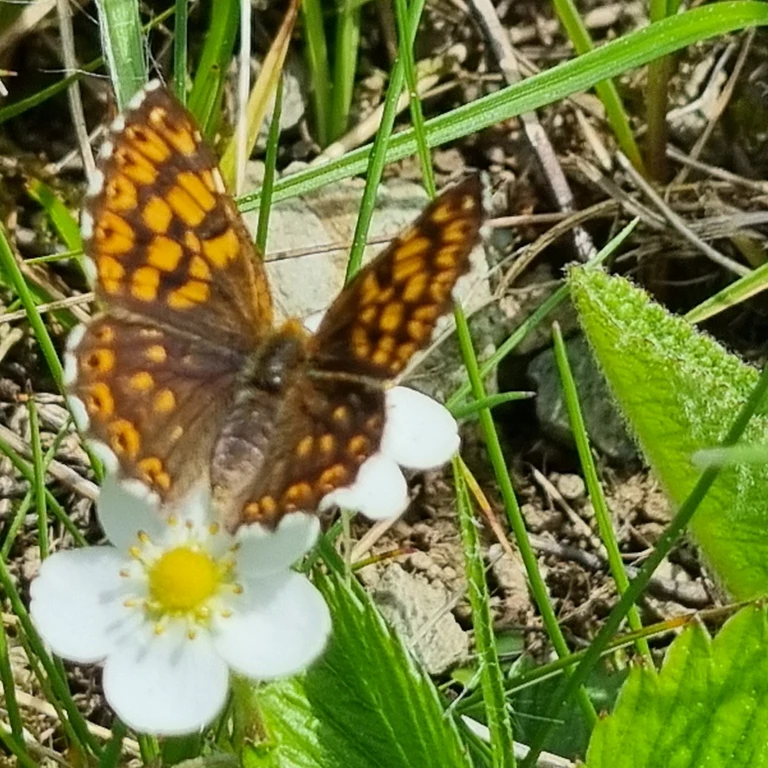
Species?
Hamearis lucina
